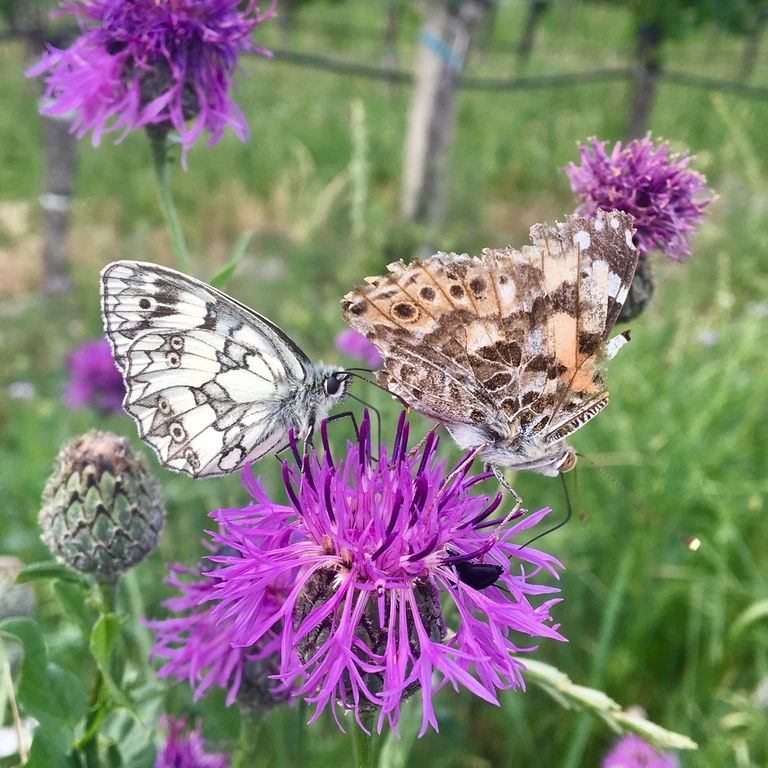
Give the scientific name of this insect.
Melanargia galathea
